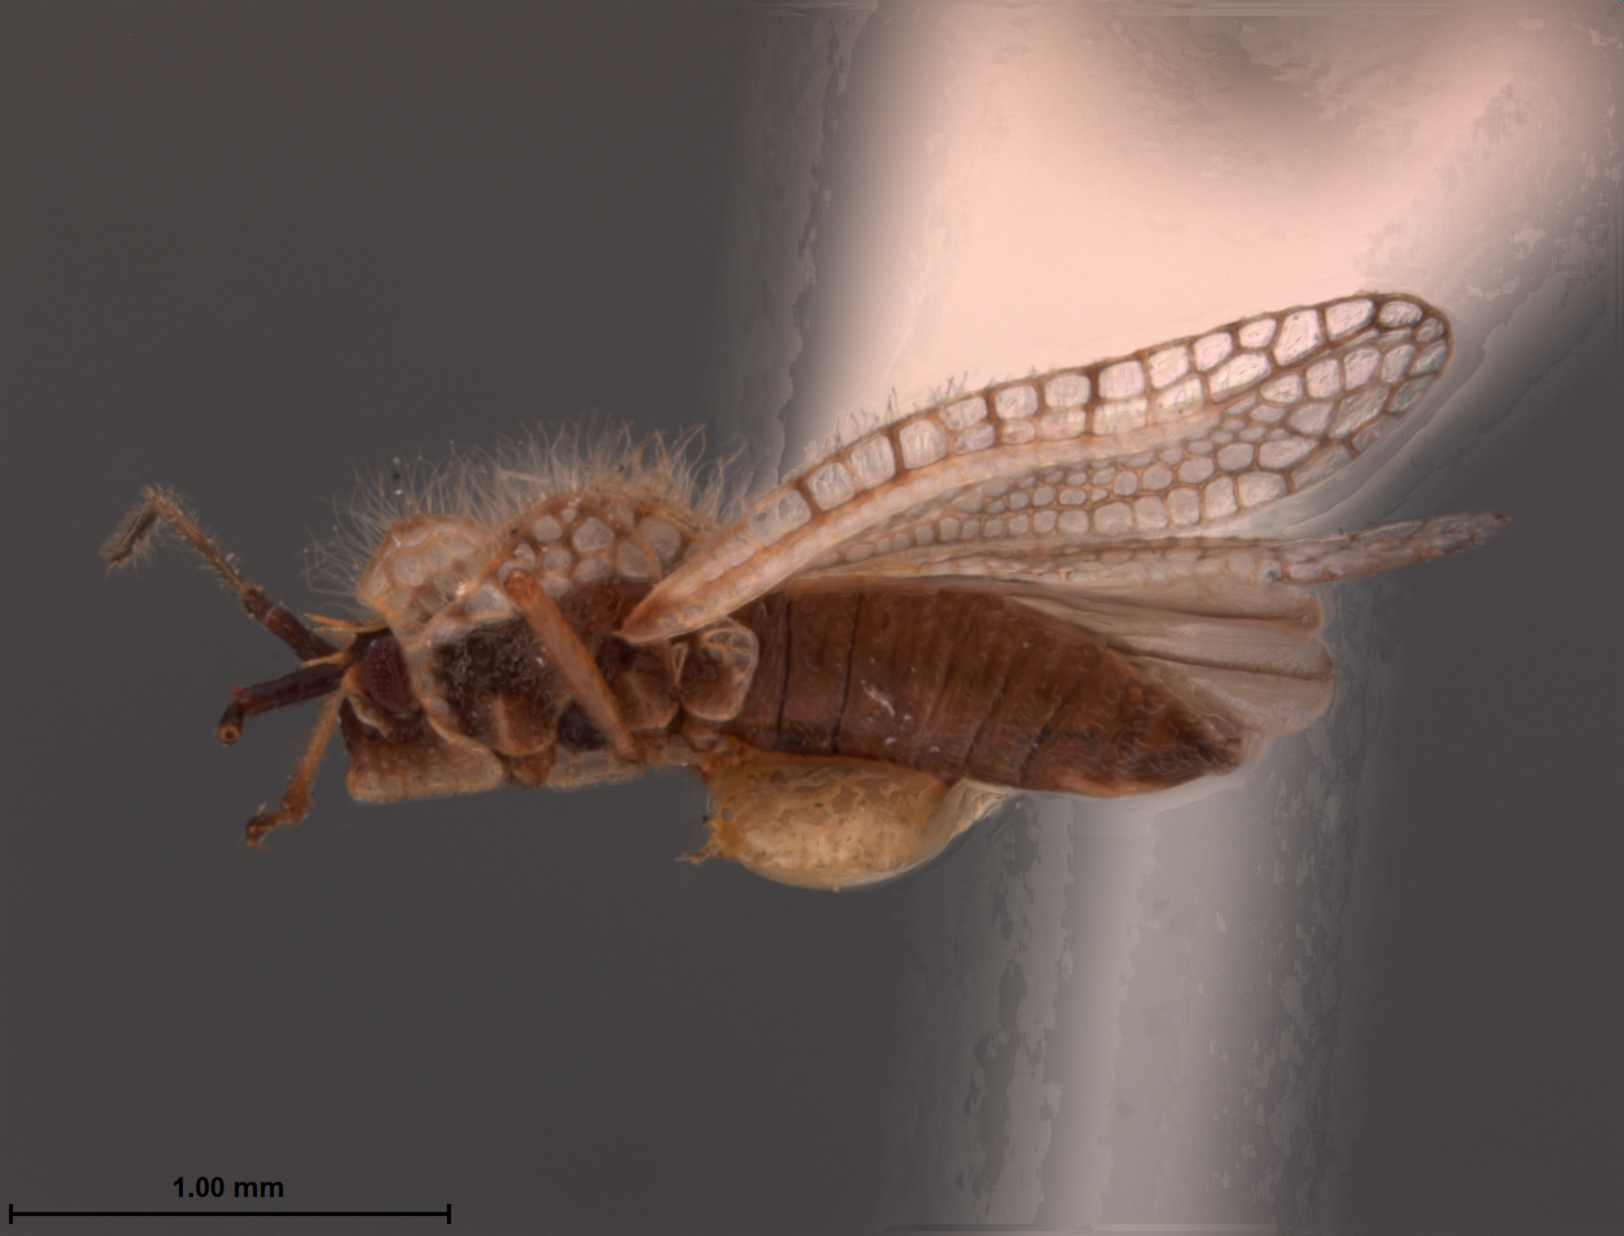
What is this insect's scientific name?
Gargaphia carinata
